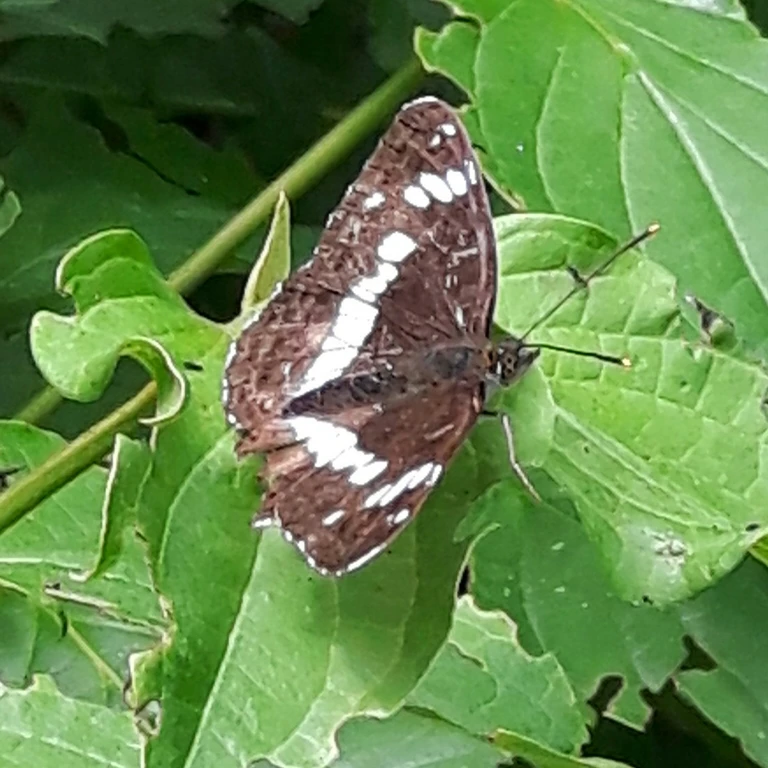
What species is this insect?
Limenitis camilla (also Ladoga camilla)
